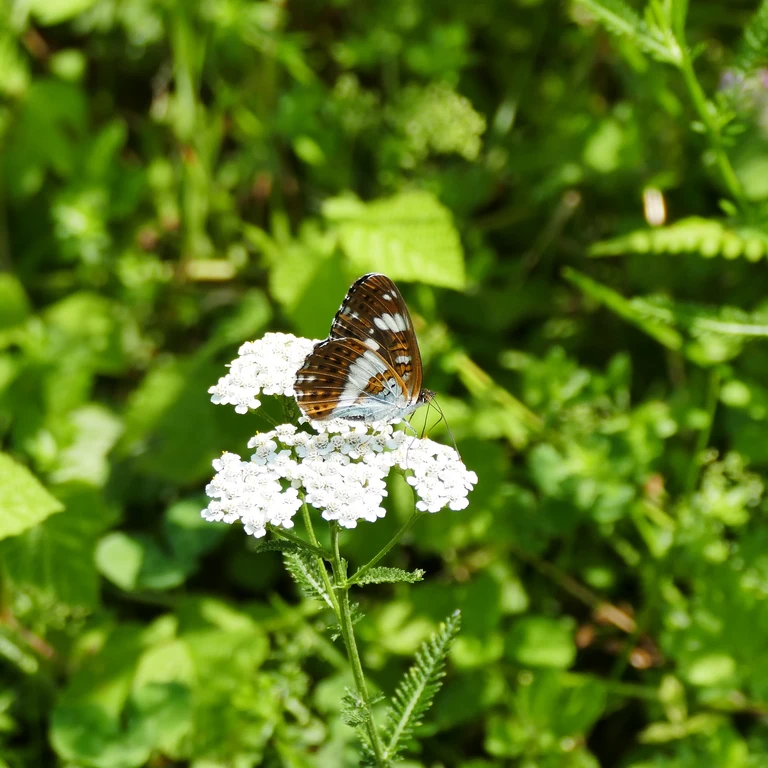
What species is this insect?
Limenitis camilla (also Ladoga camilla)
